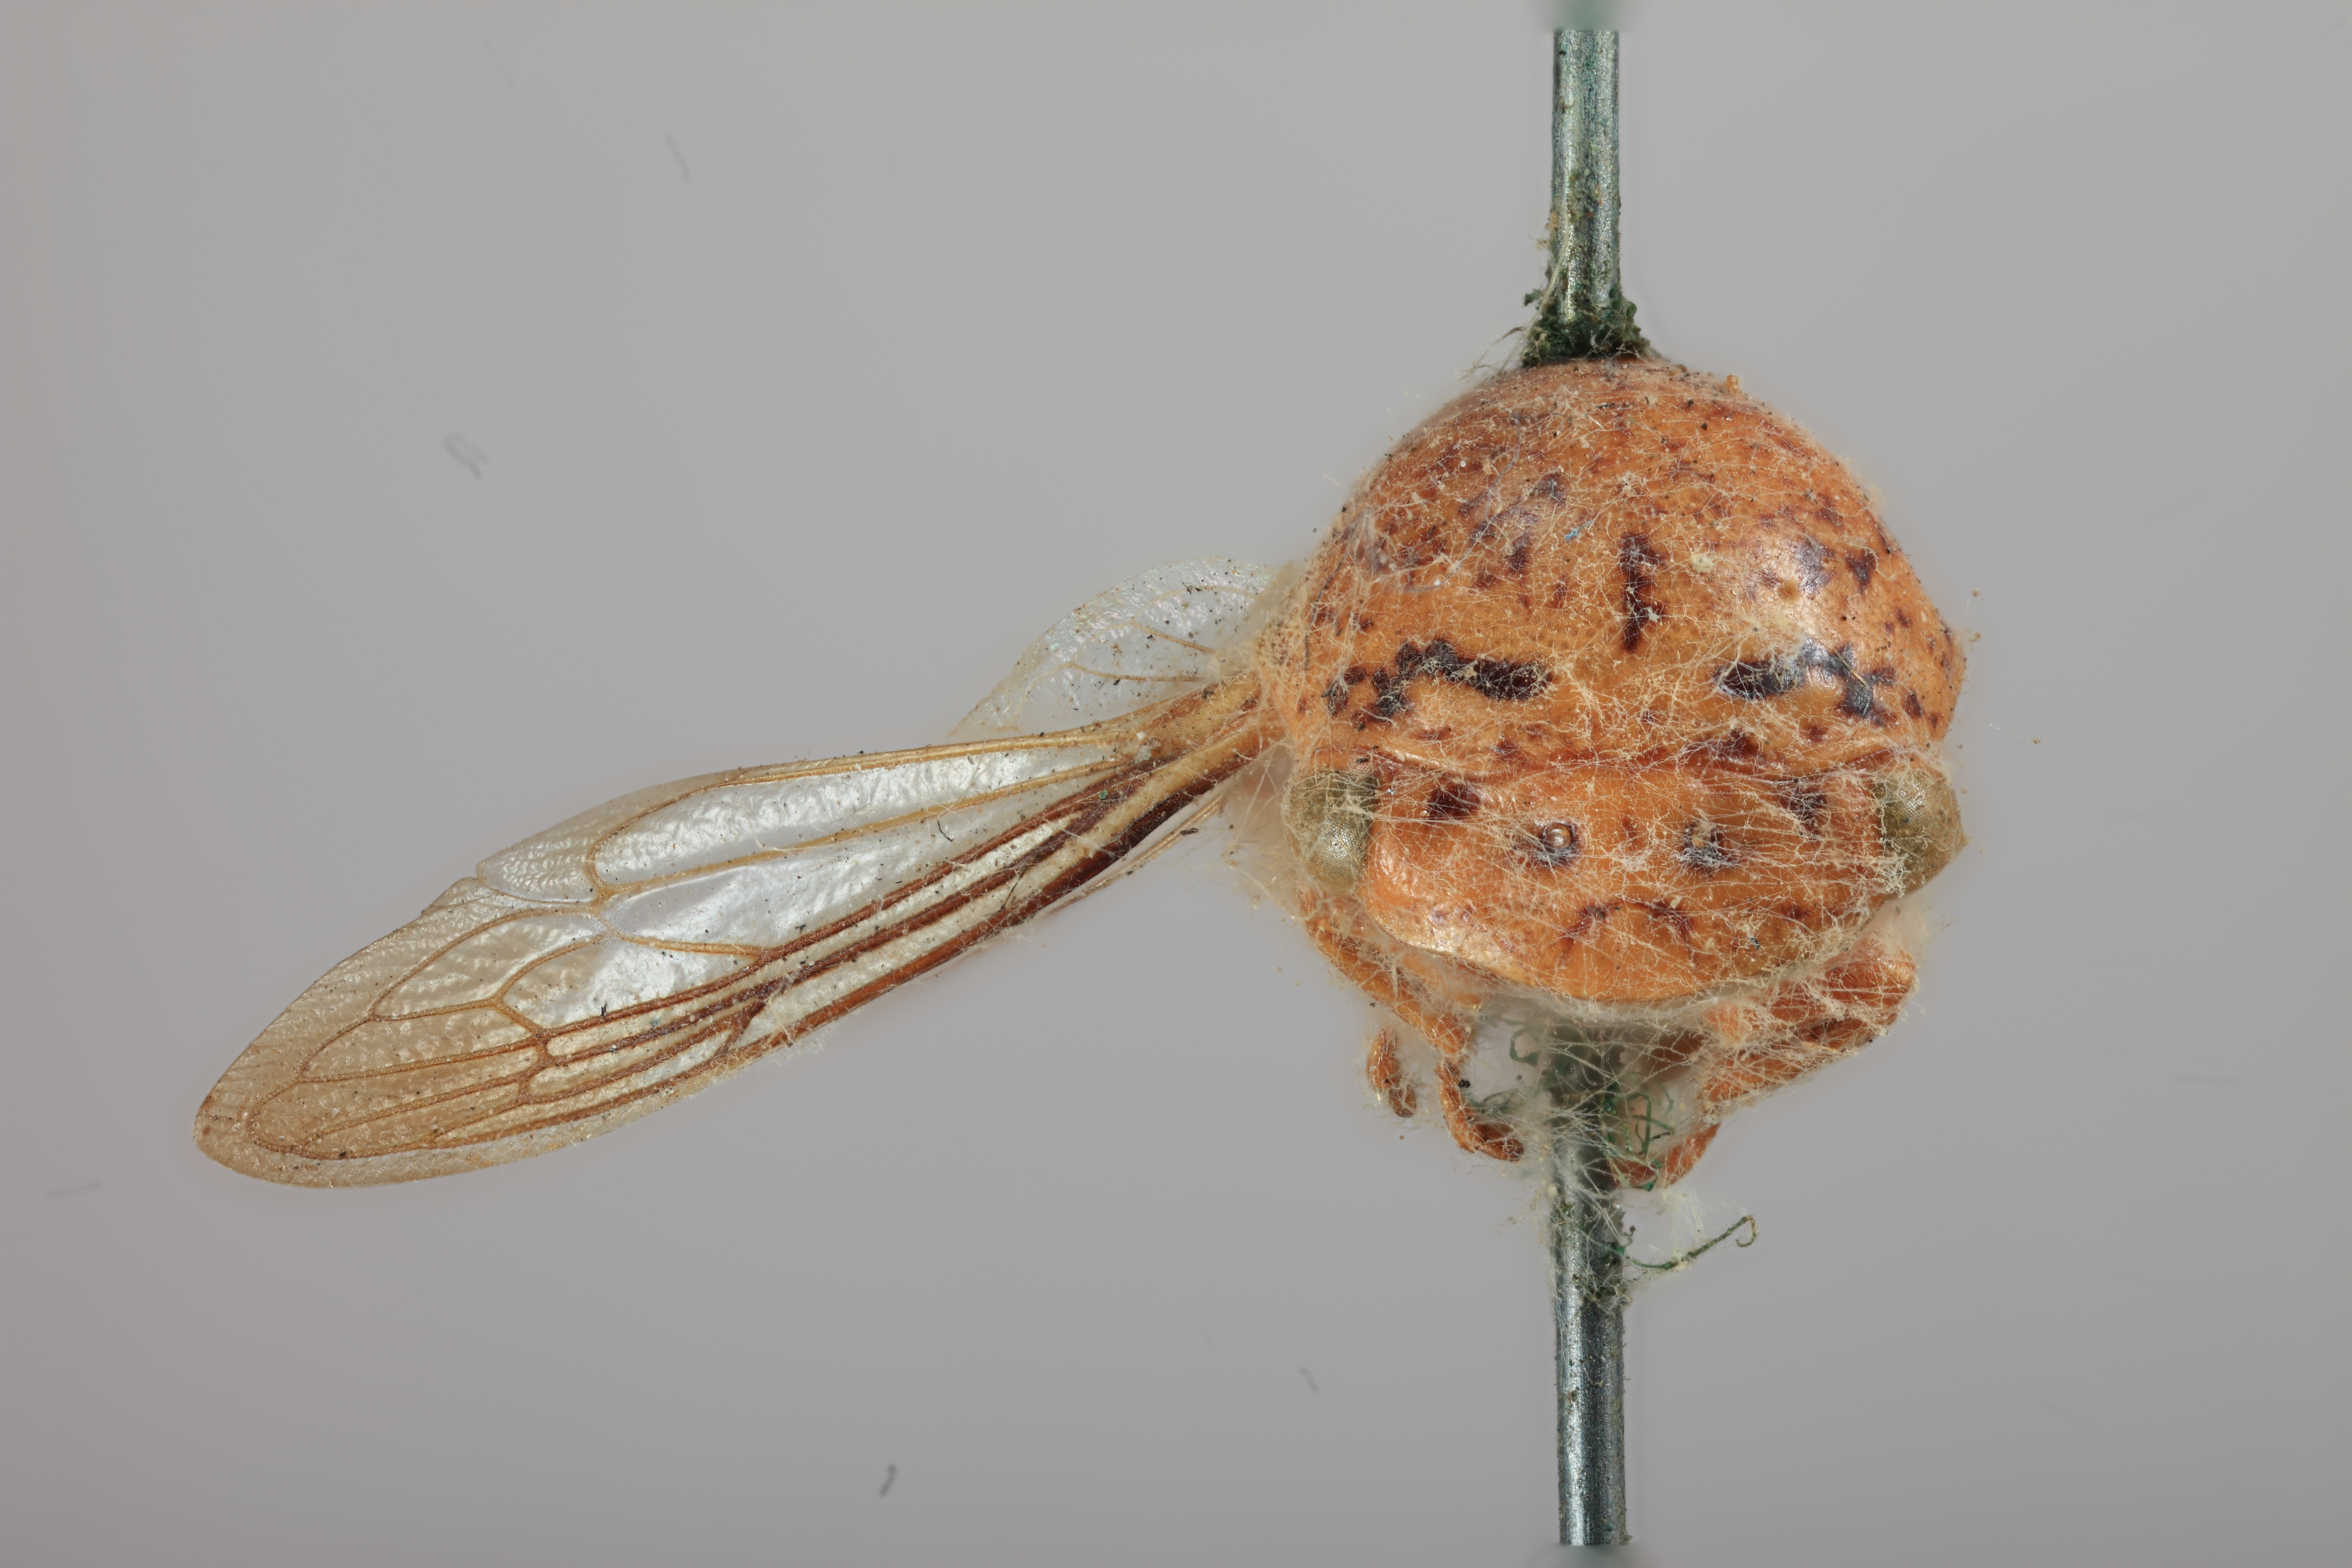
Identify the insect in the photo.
Stictopelta marmorata
